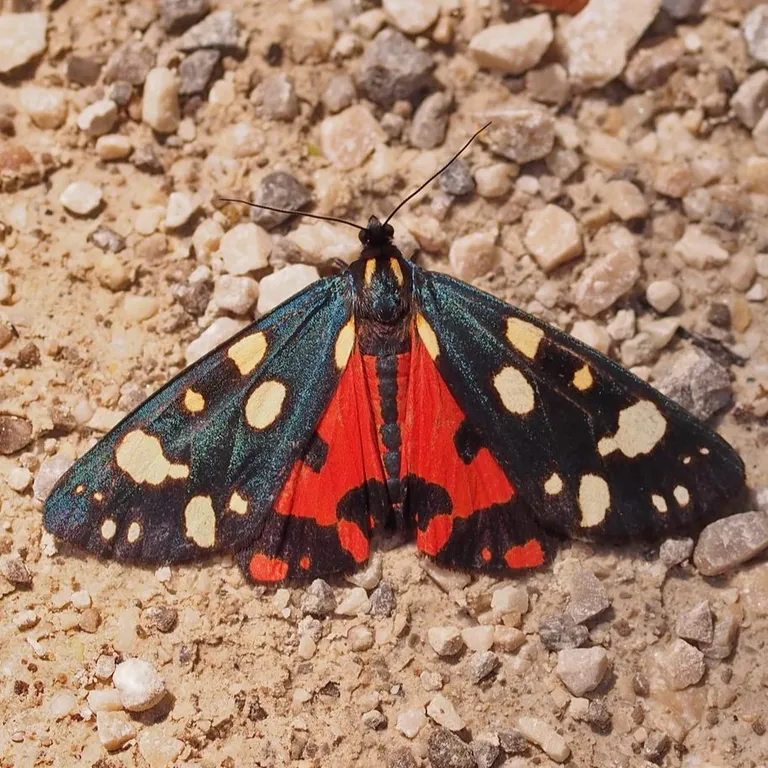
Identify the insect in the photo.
Callimorpha dominula
